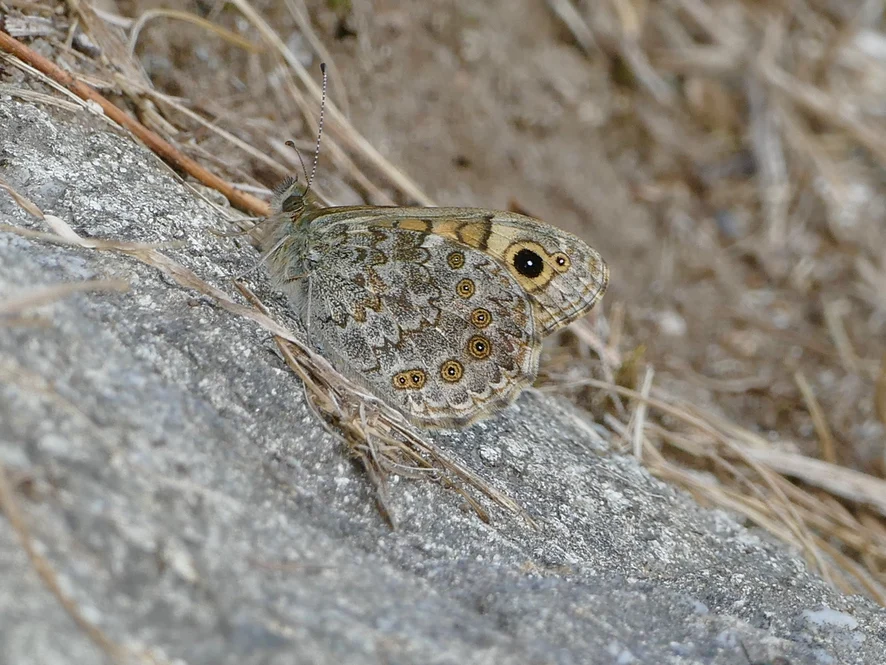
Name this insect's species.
Lasiommata megera (also Pararge megera)
